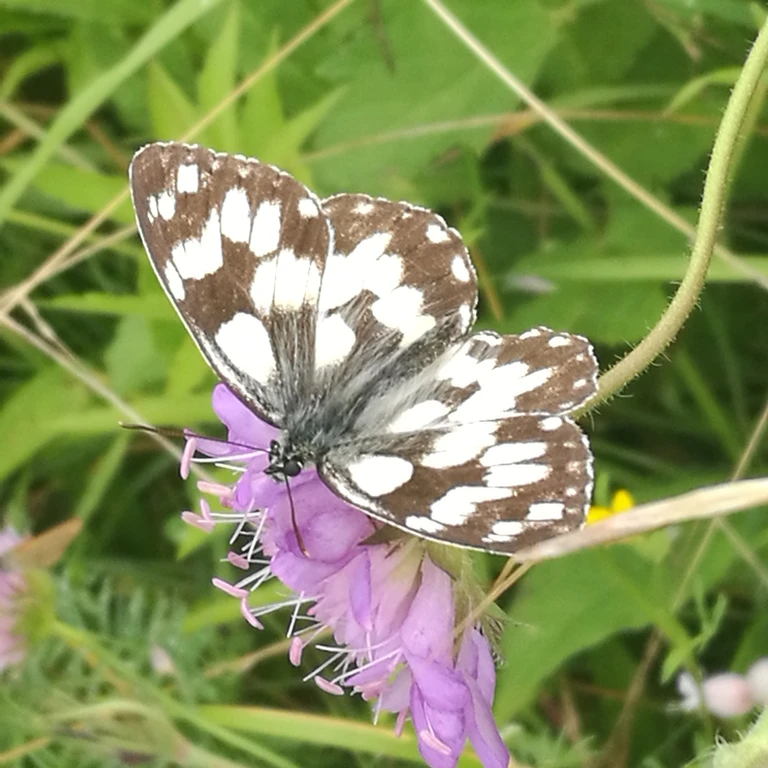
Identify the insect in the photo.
Melanargia galathea
